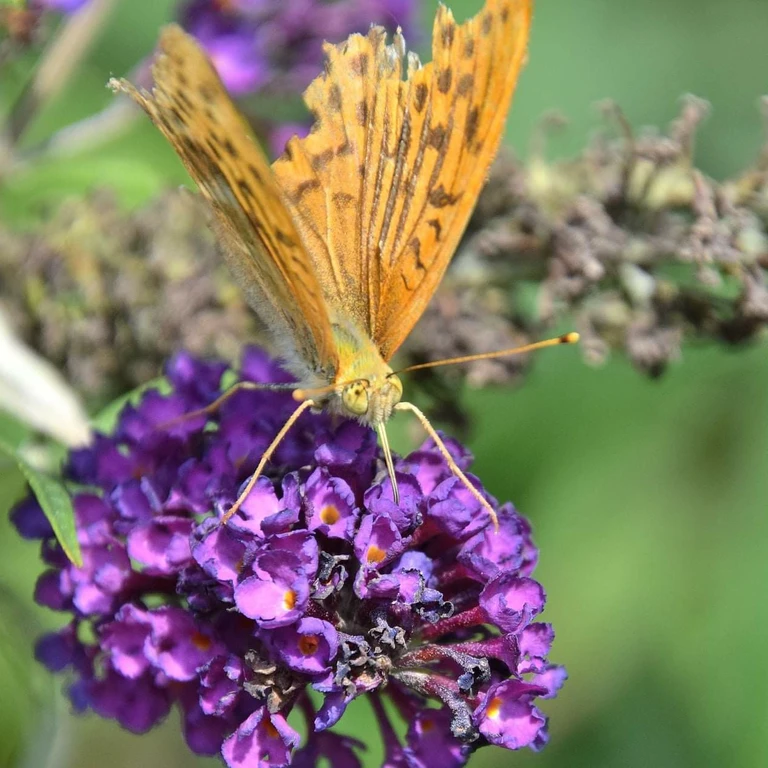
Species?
Argynnis paphia
